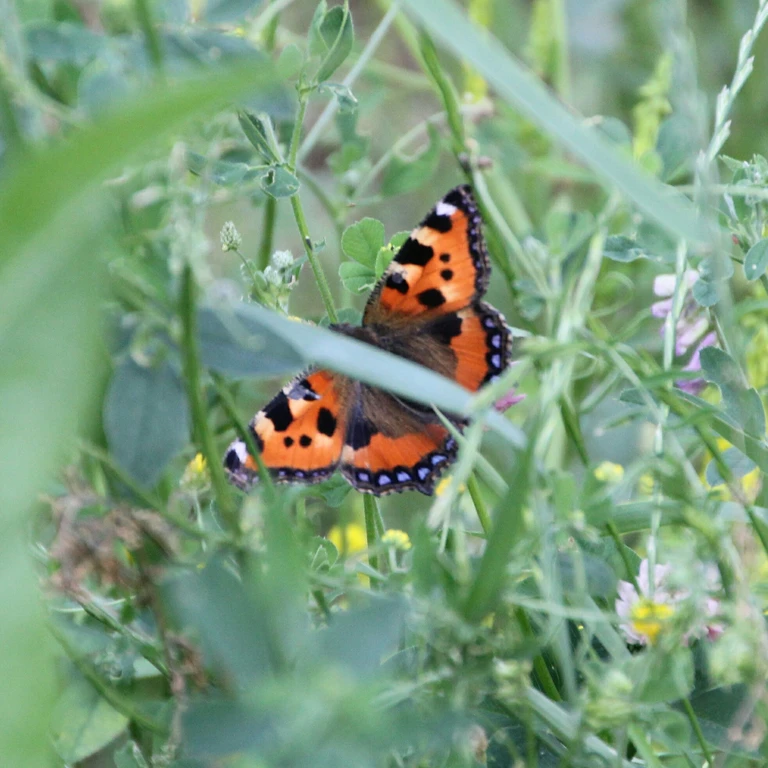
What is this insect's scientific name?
Aglais urticae
